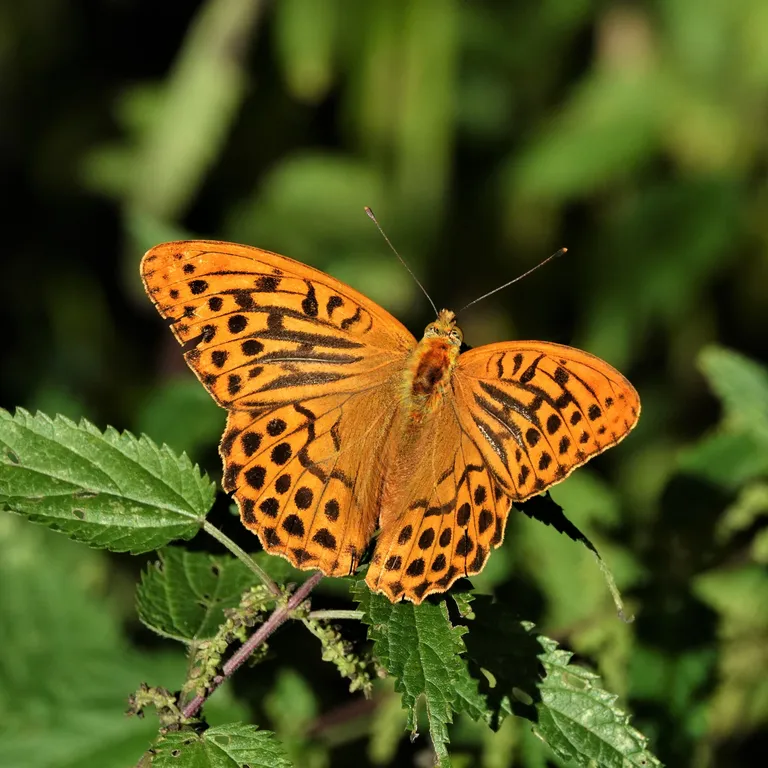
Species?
Argynnis paphia
